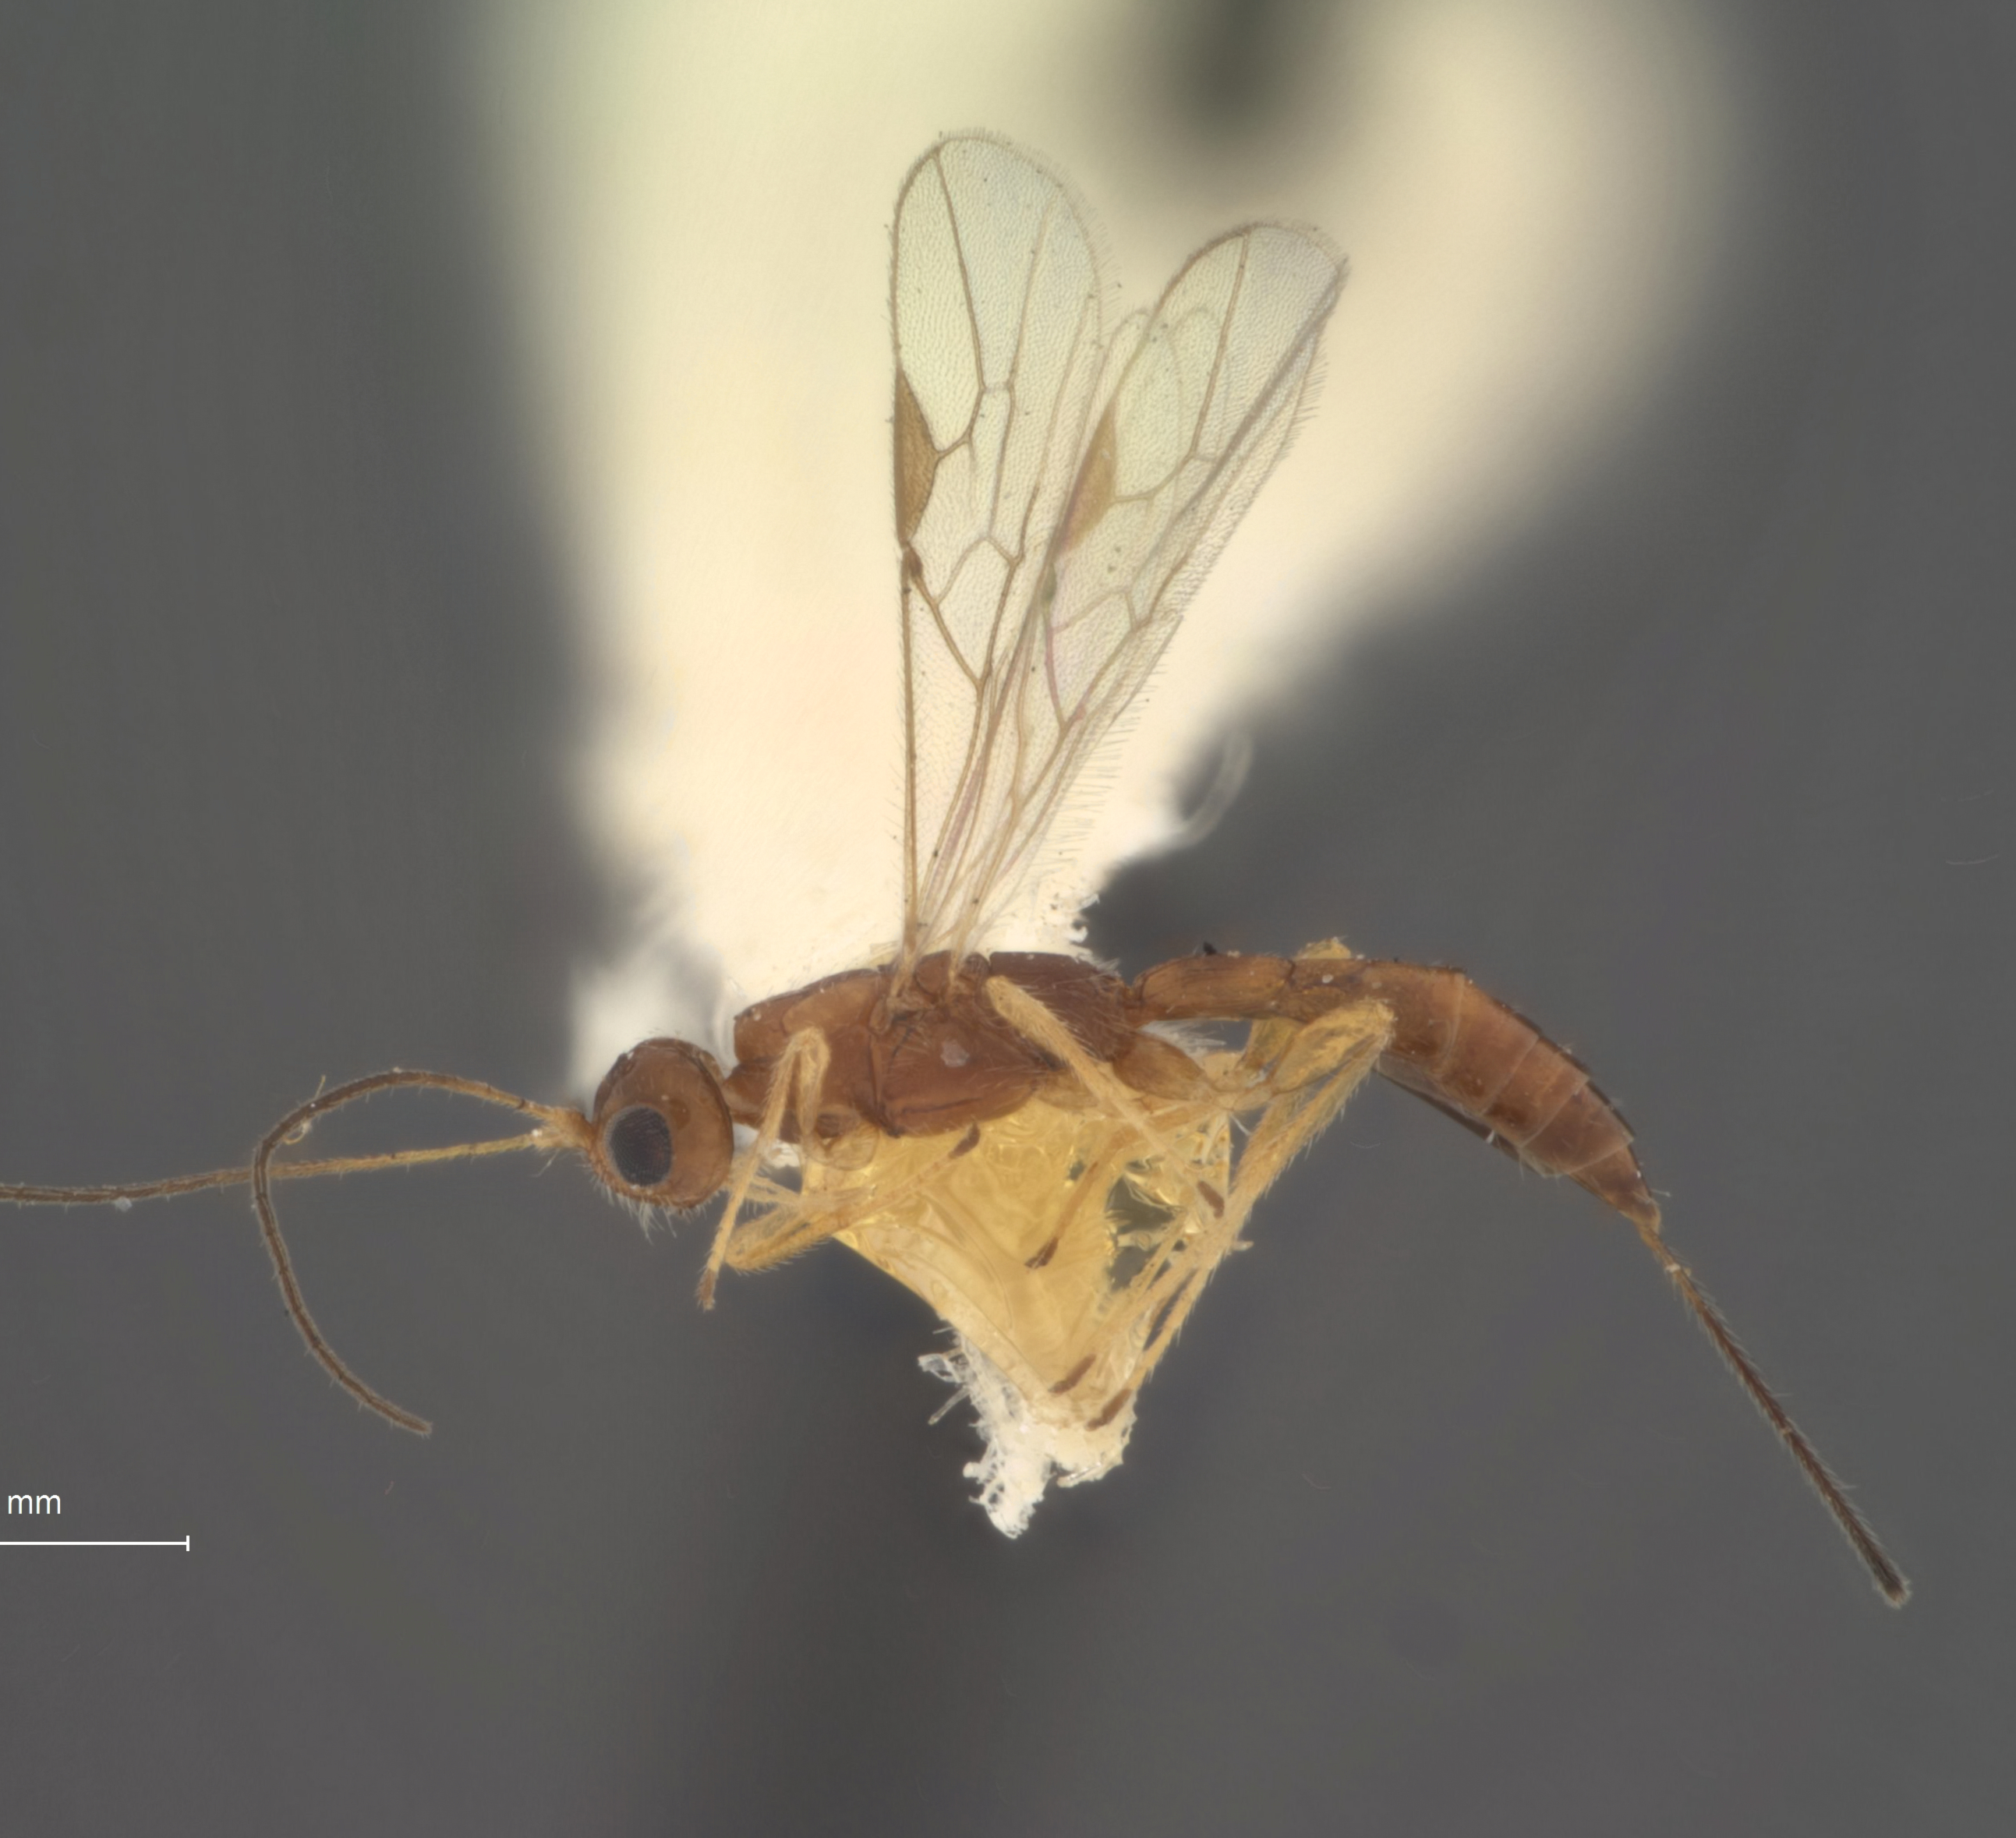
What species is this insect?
Heterospilus beameri
